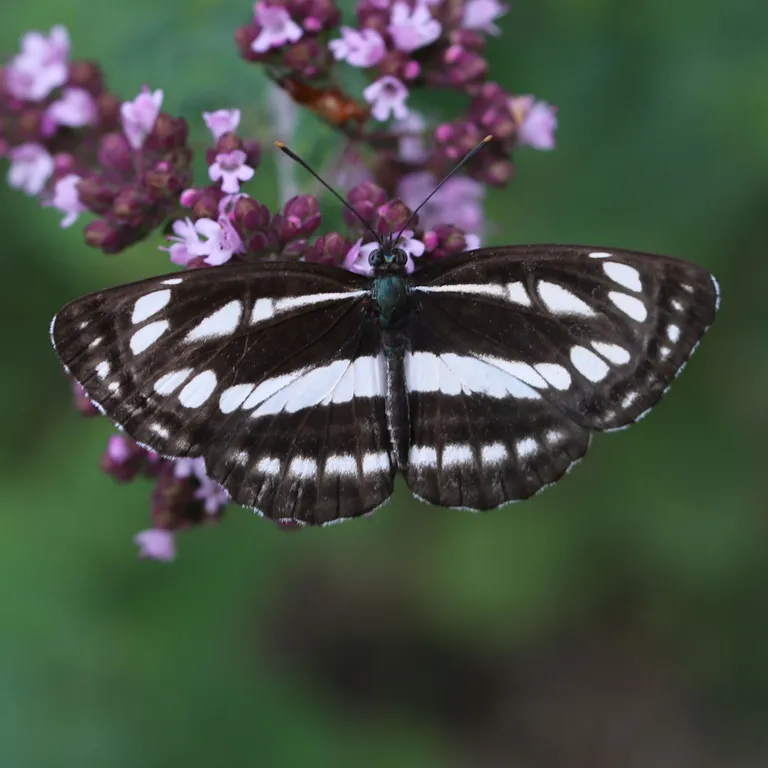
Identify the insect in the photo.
Neptis sappho
